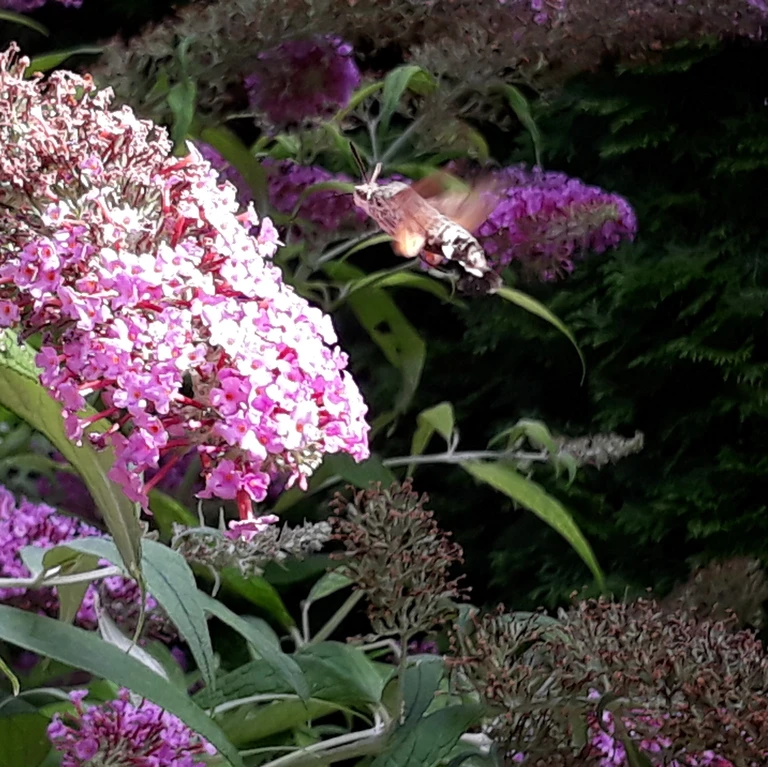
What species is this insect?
Macroglossum stellatarum
